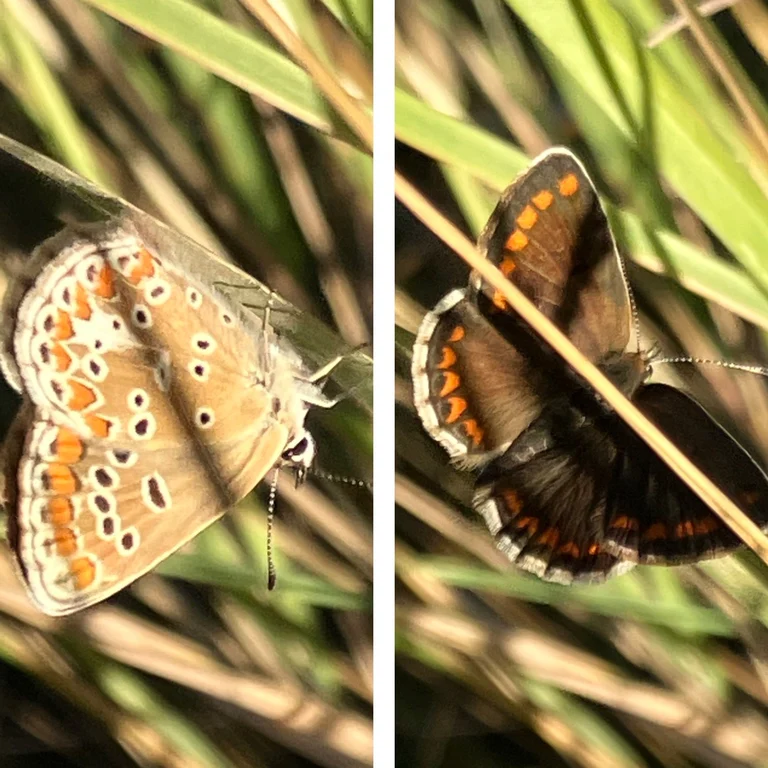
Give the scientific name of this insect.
Aricia agestis/artaxerxes
